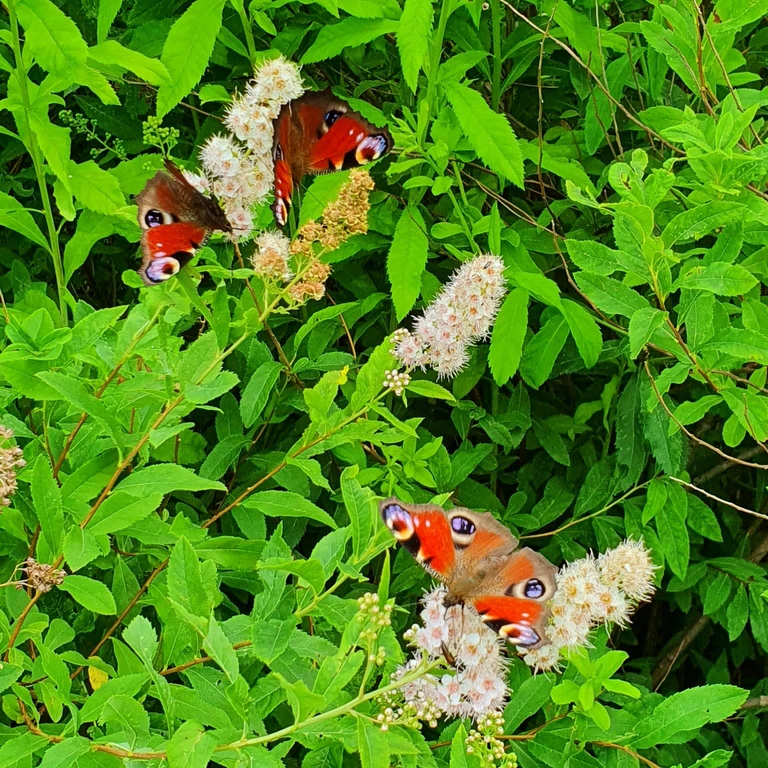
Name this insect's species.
Aglais io
